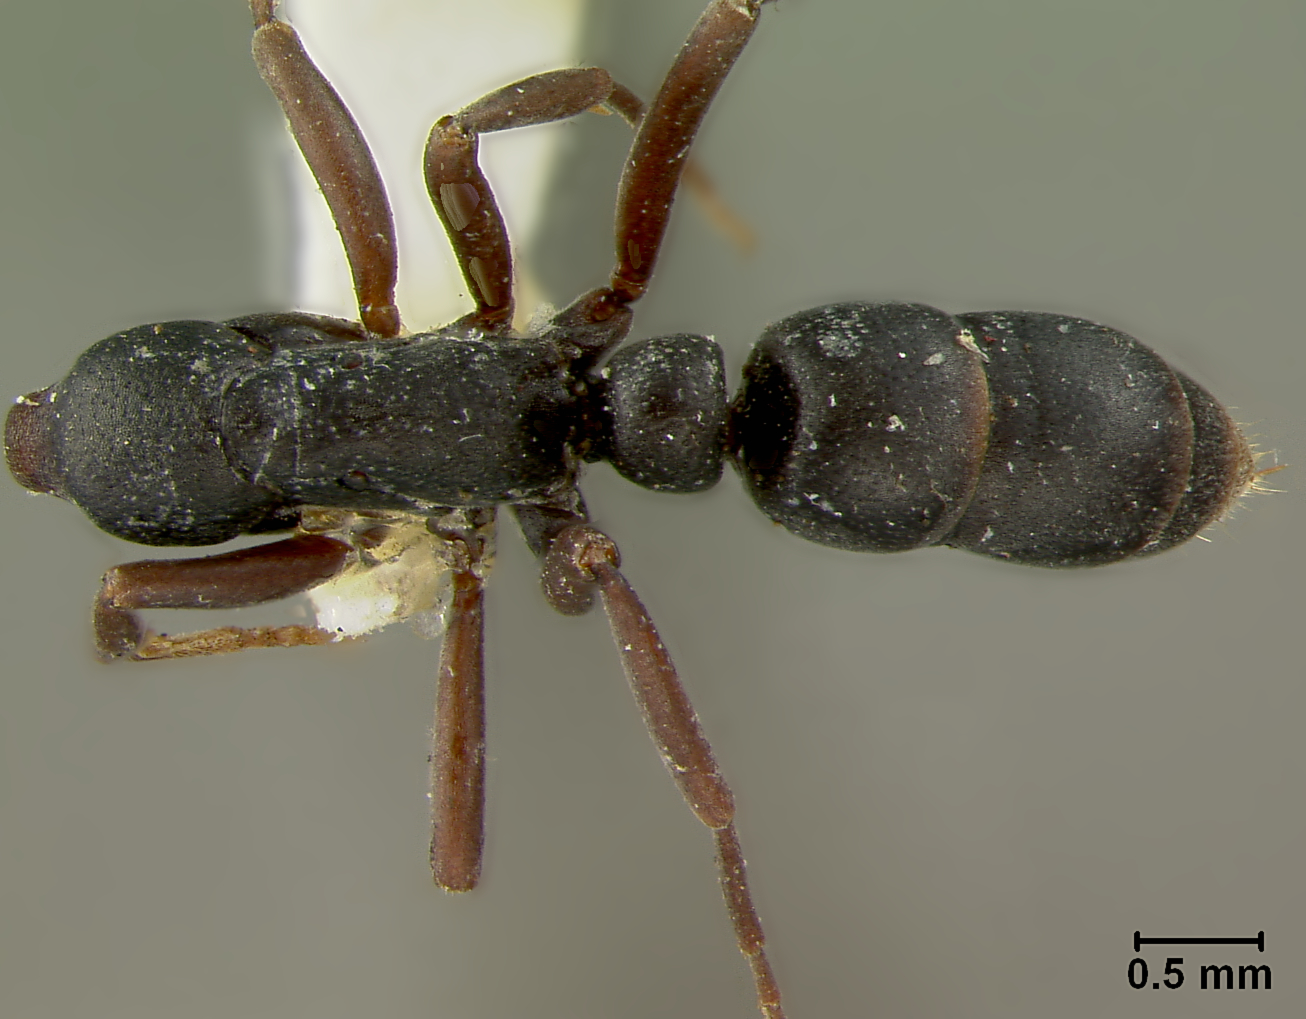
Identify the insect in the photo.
Leptogenys falcata
